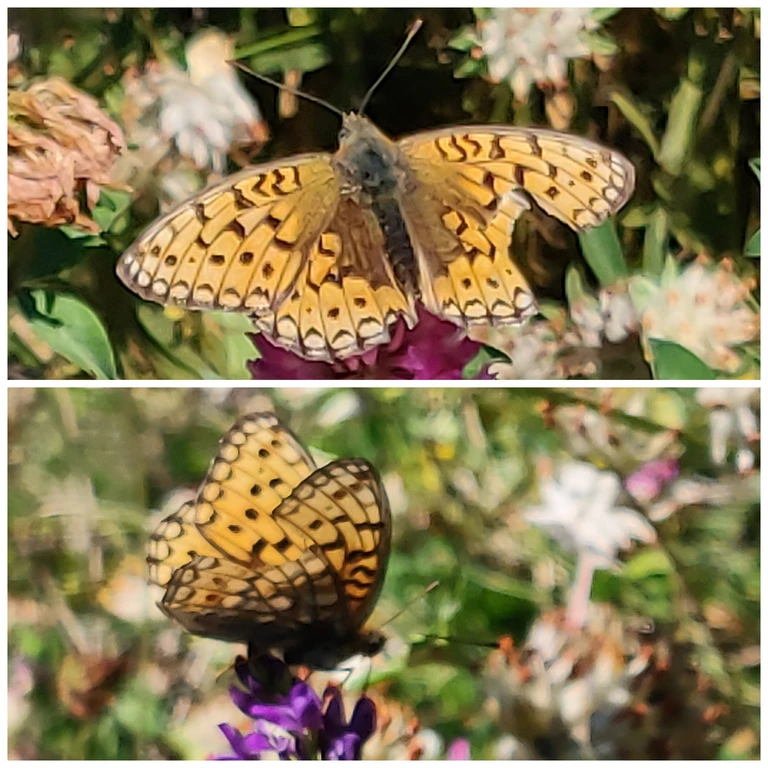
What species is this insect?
Speyeria aglaja
